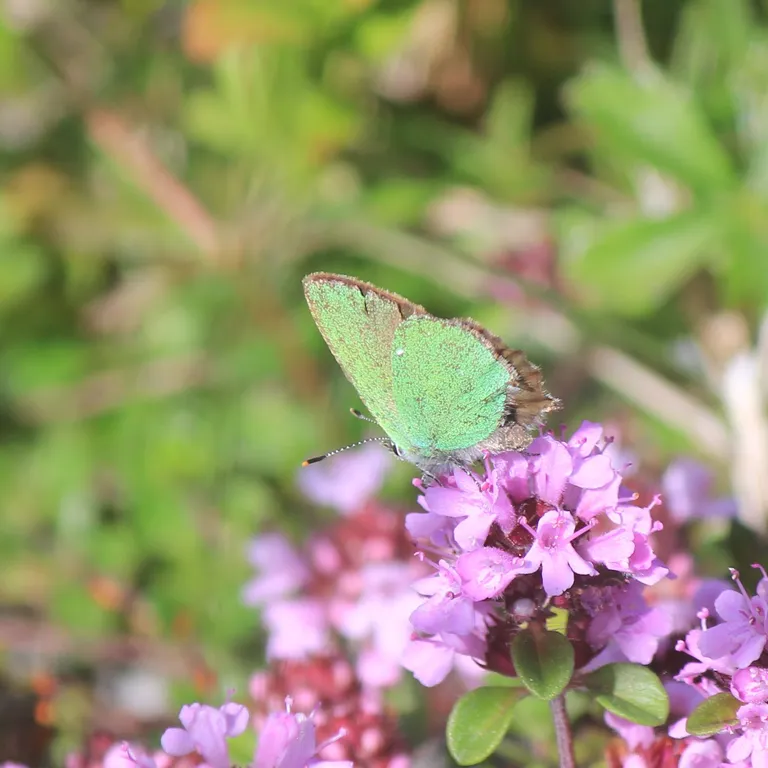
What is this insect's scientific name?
Callophrys rubi
